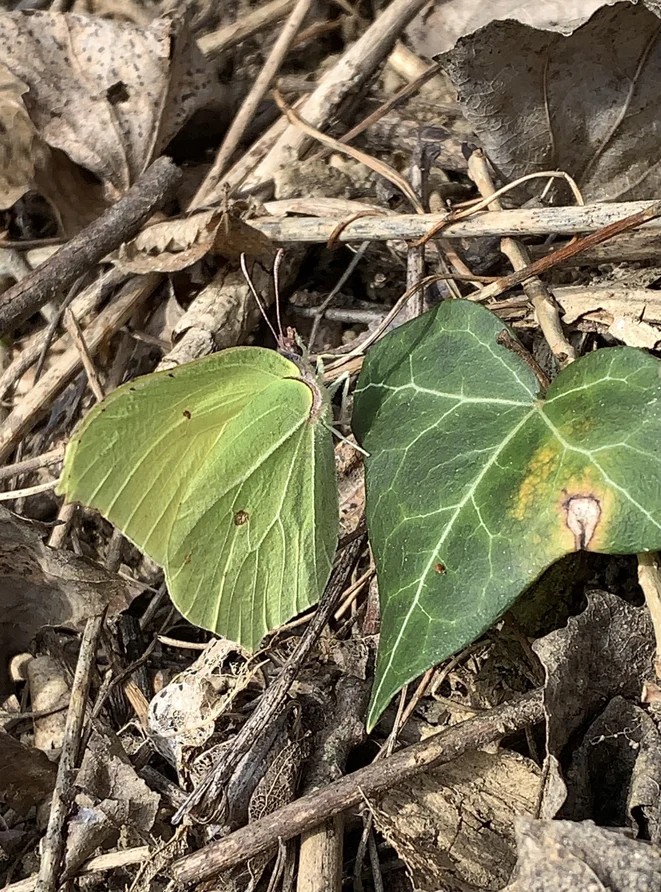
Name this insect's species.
Gonepteryx rhamni
